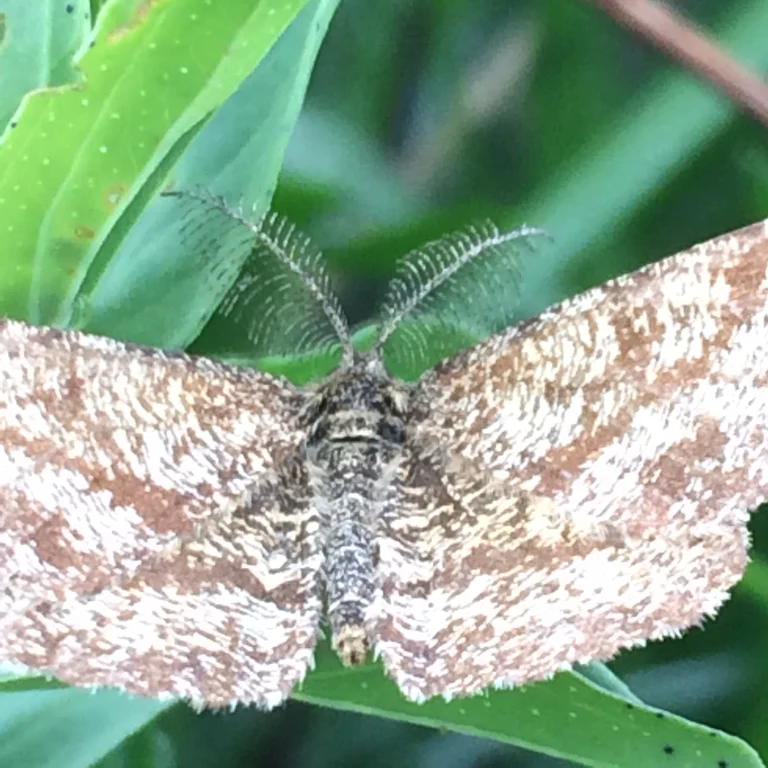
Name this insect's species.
Ematurga atomaria
